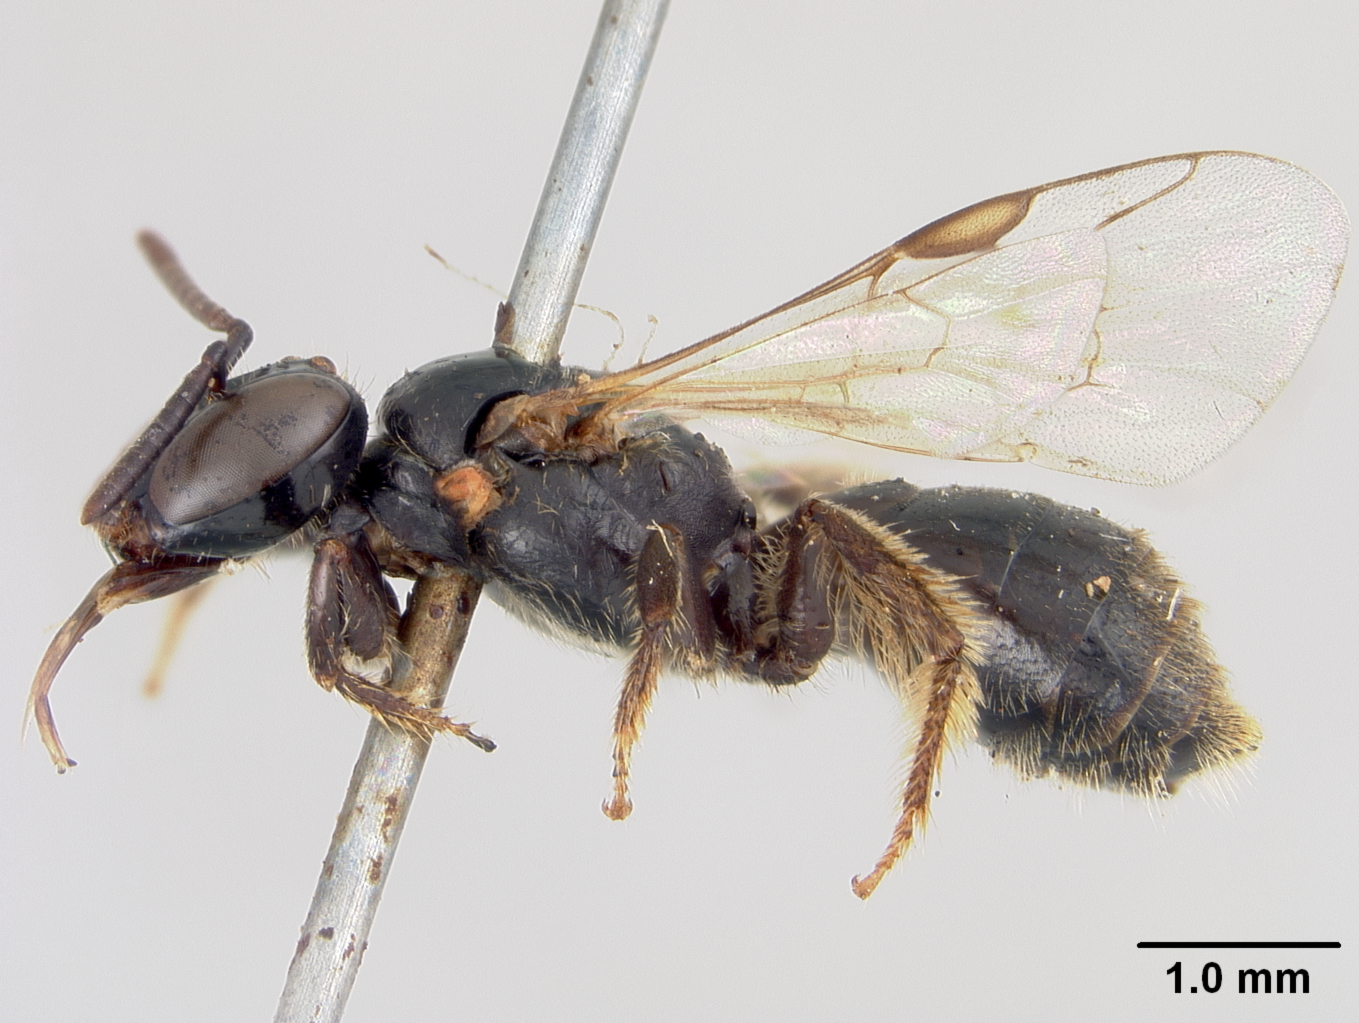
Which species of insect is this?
Allodape mindanaonis
